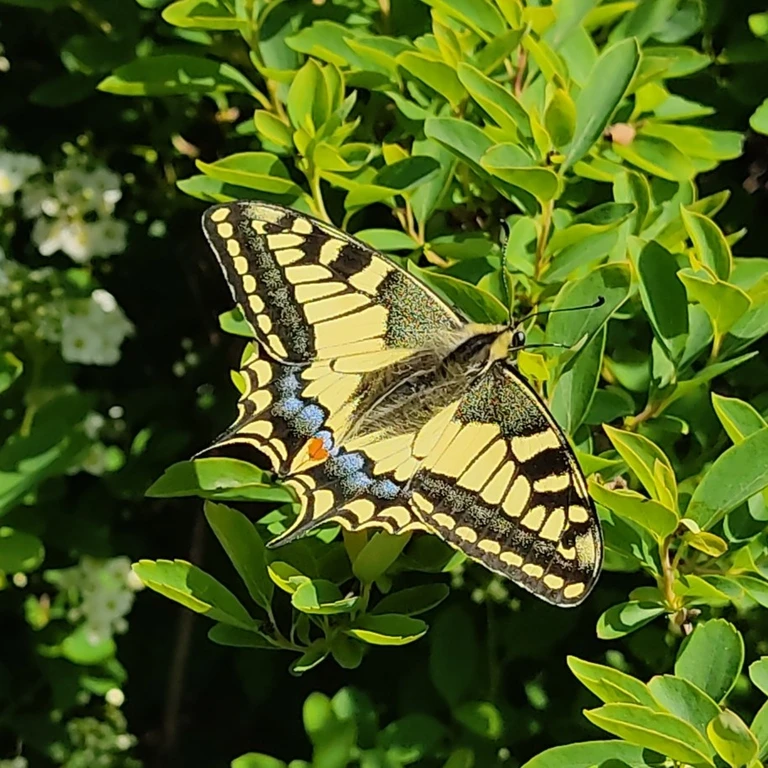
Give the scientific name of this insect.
Papilio machaon
